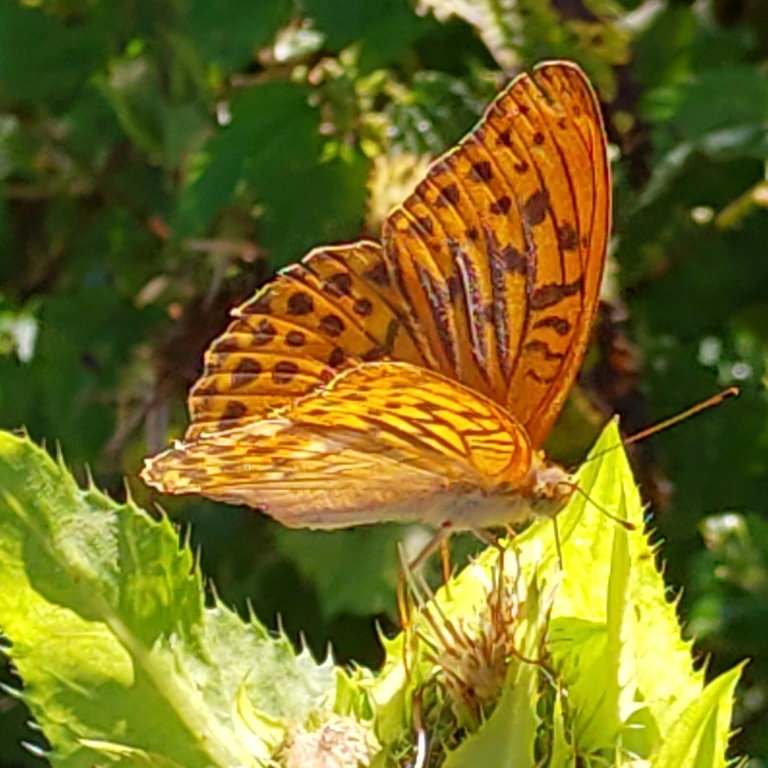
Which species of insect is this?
Argynnis paphia
